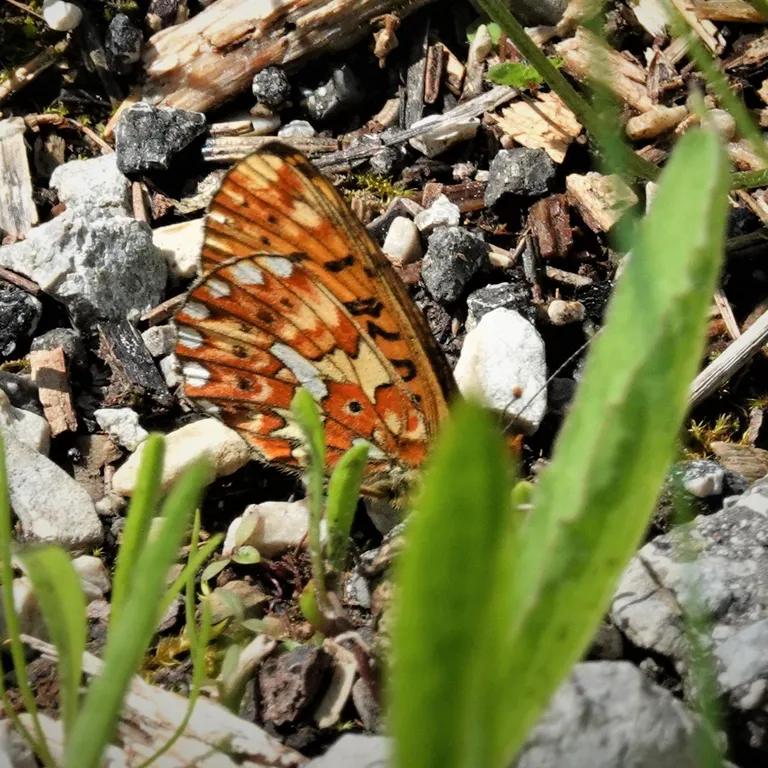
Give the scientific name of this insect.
Boloria euphrosyne (also Clossiana euphrosyne)
